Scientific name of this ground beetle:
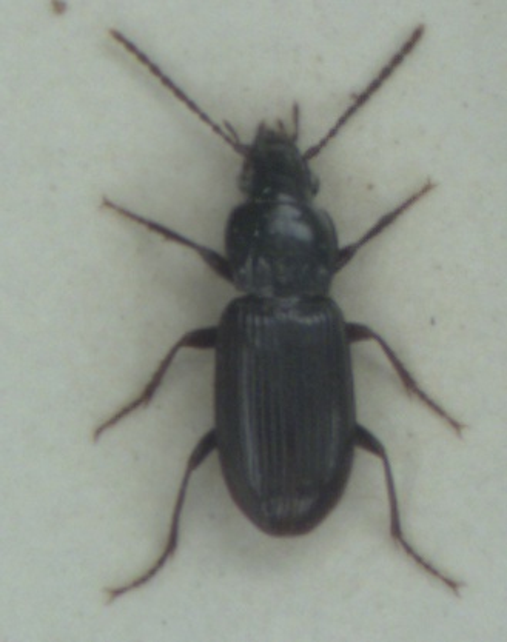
Pterostichus minor
